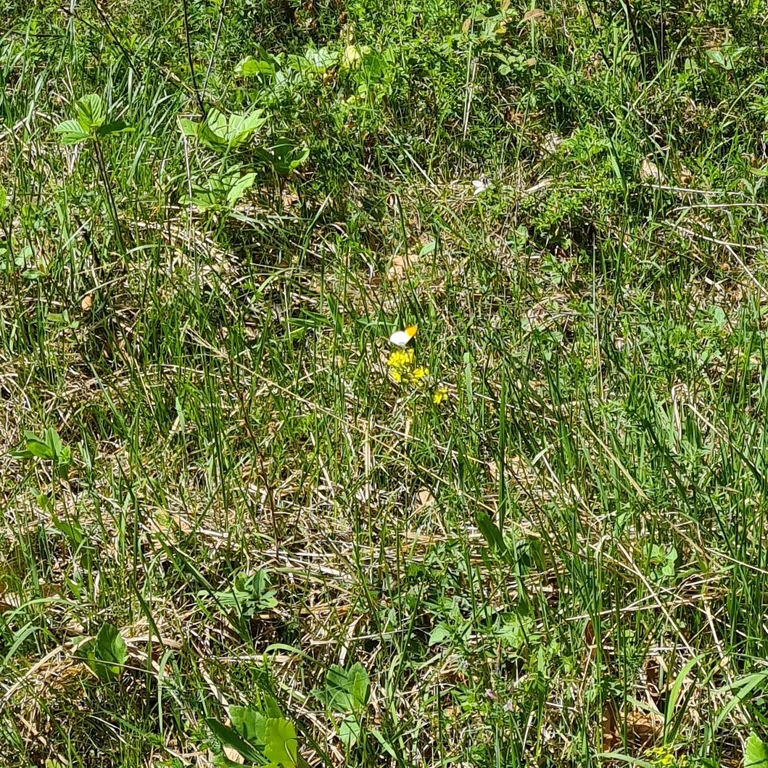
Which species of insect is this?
Anthocharis cardamines
